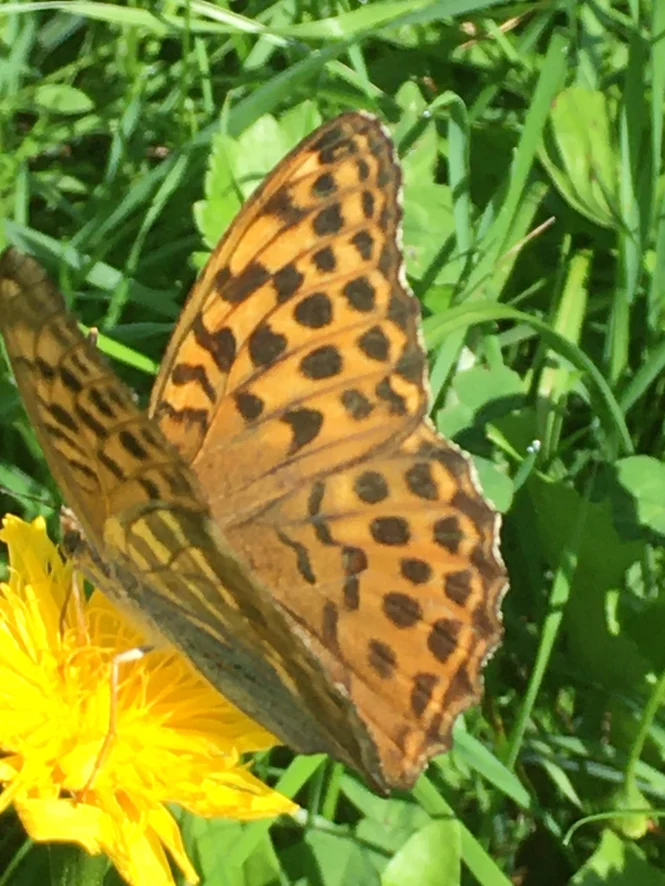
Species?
Argynnis paphia
